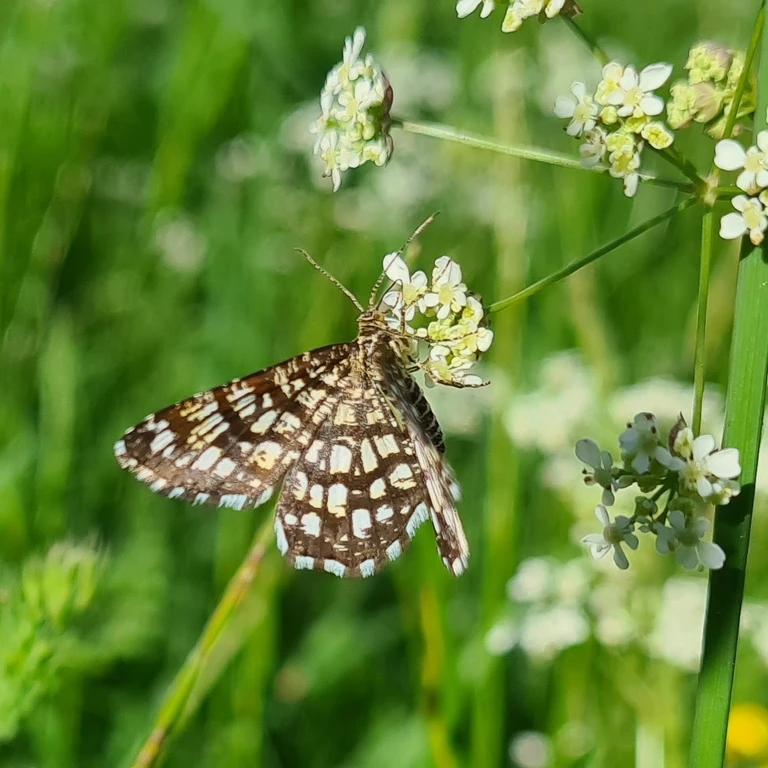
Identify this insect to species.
Chiasmia clathrata
